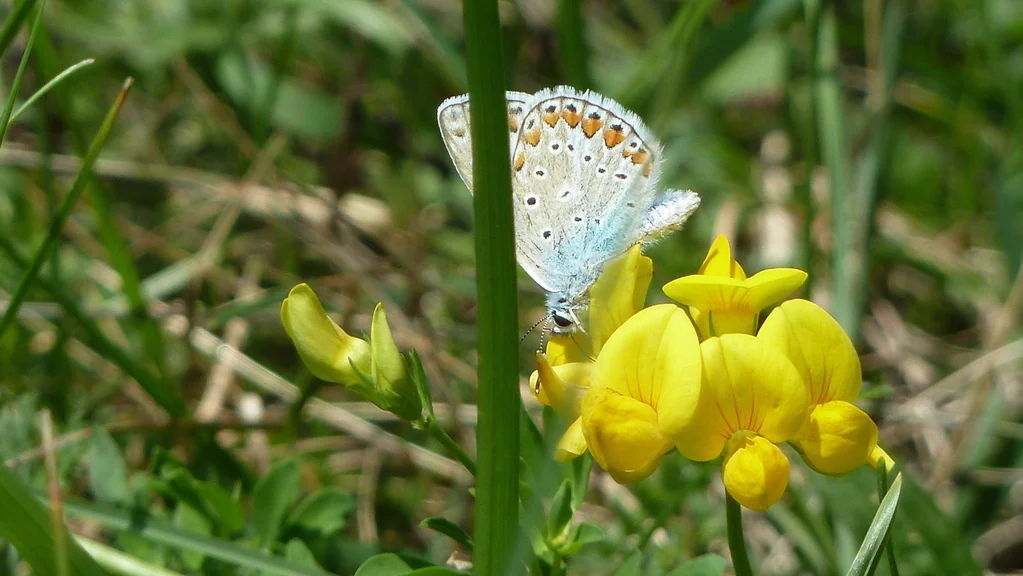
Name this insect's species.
Polyommatus icarus
